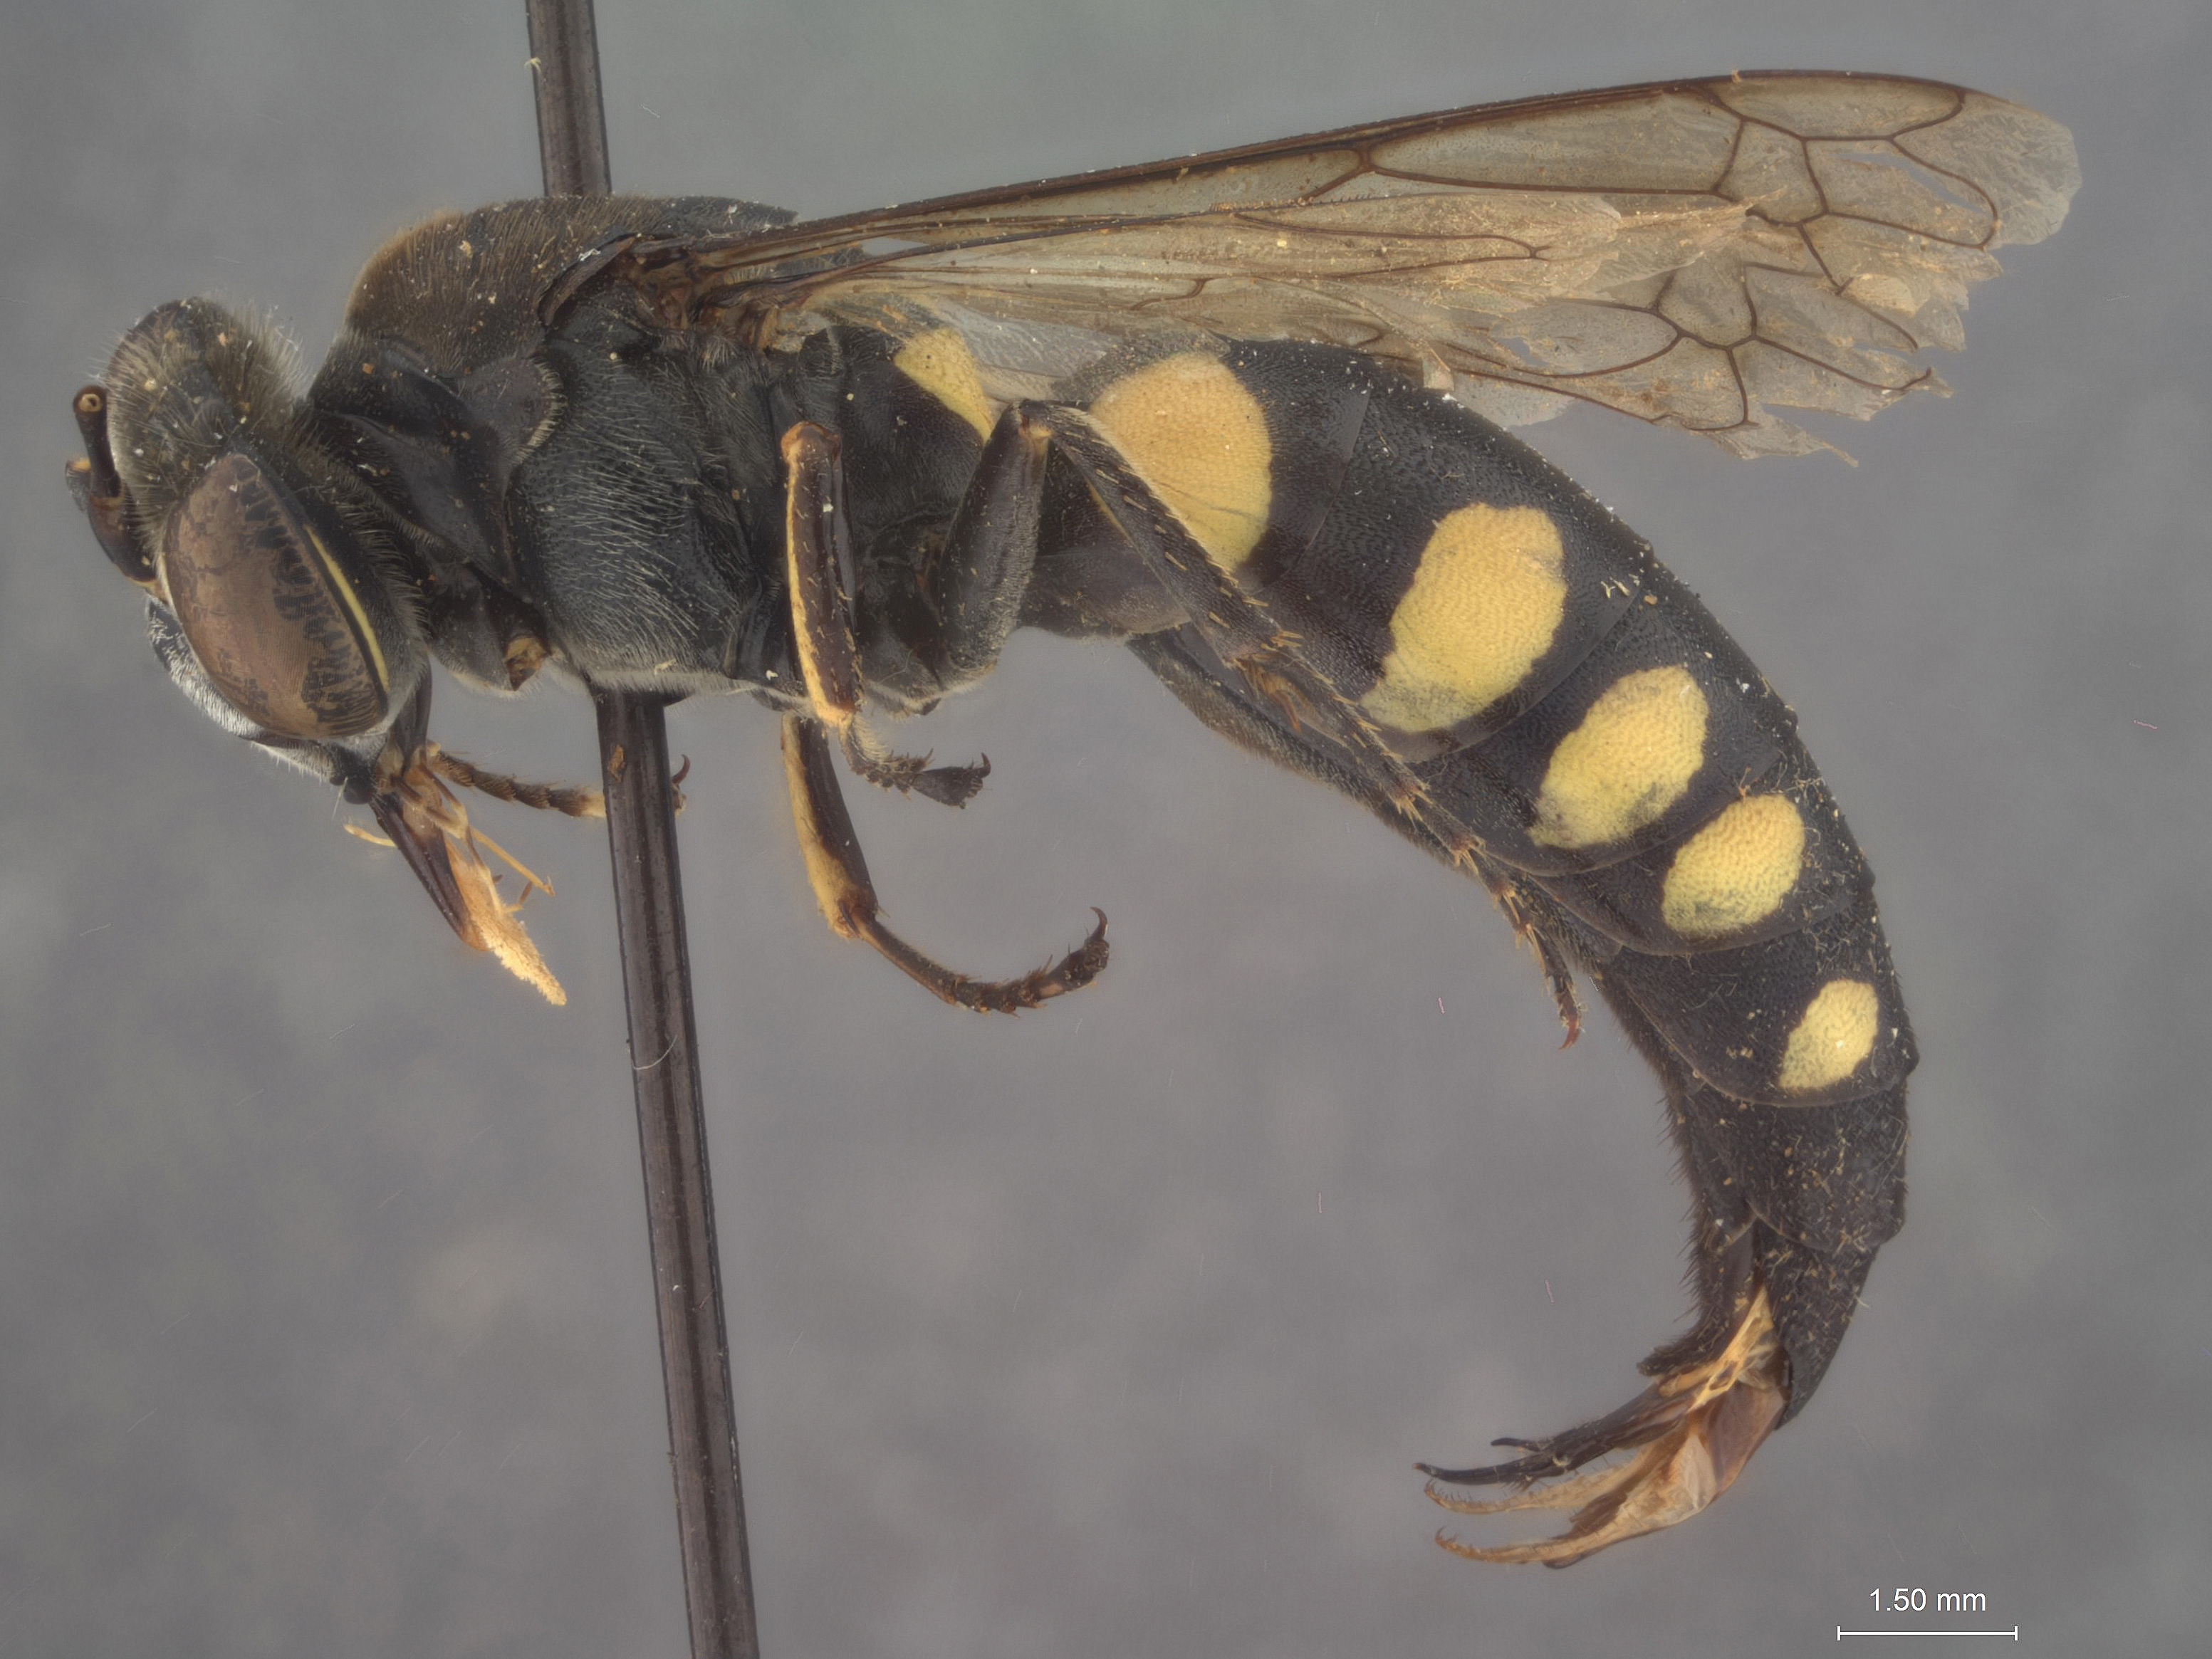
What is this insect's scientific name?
Bicyrtes quinquemaculata
